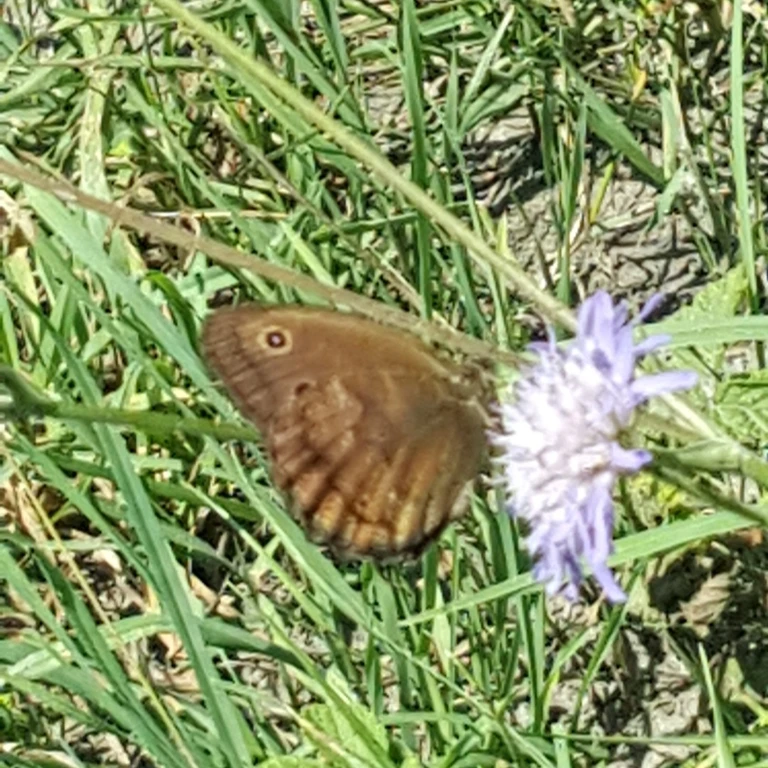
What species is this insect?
Minois dryas
